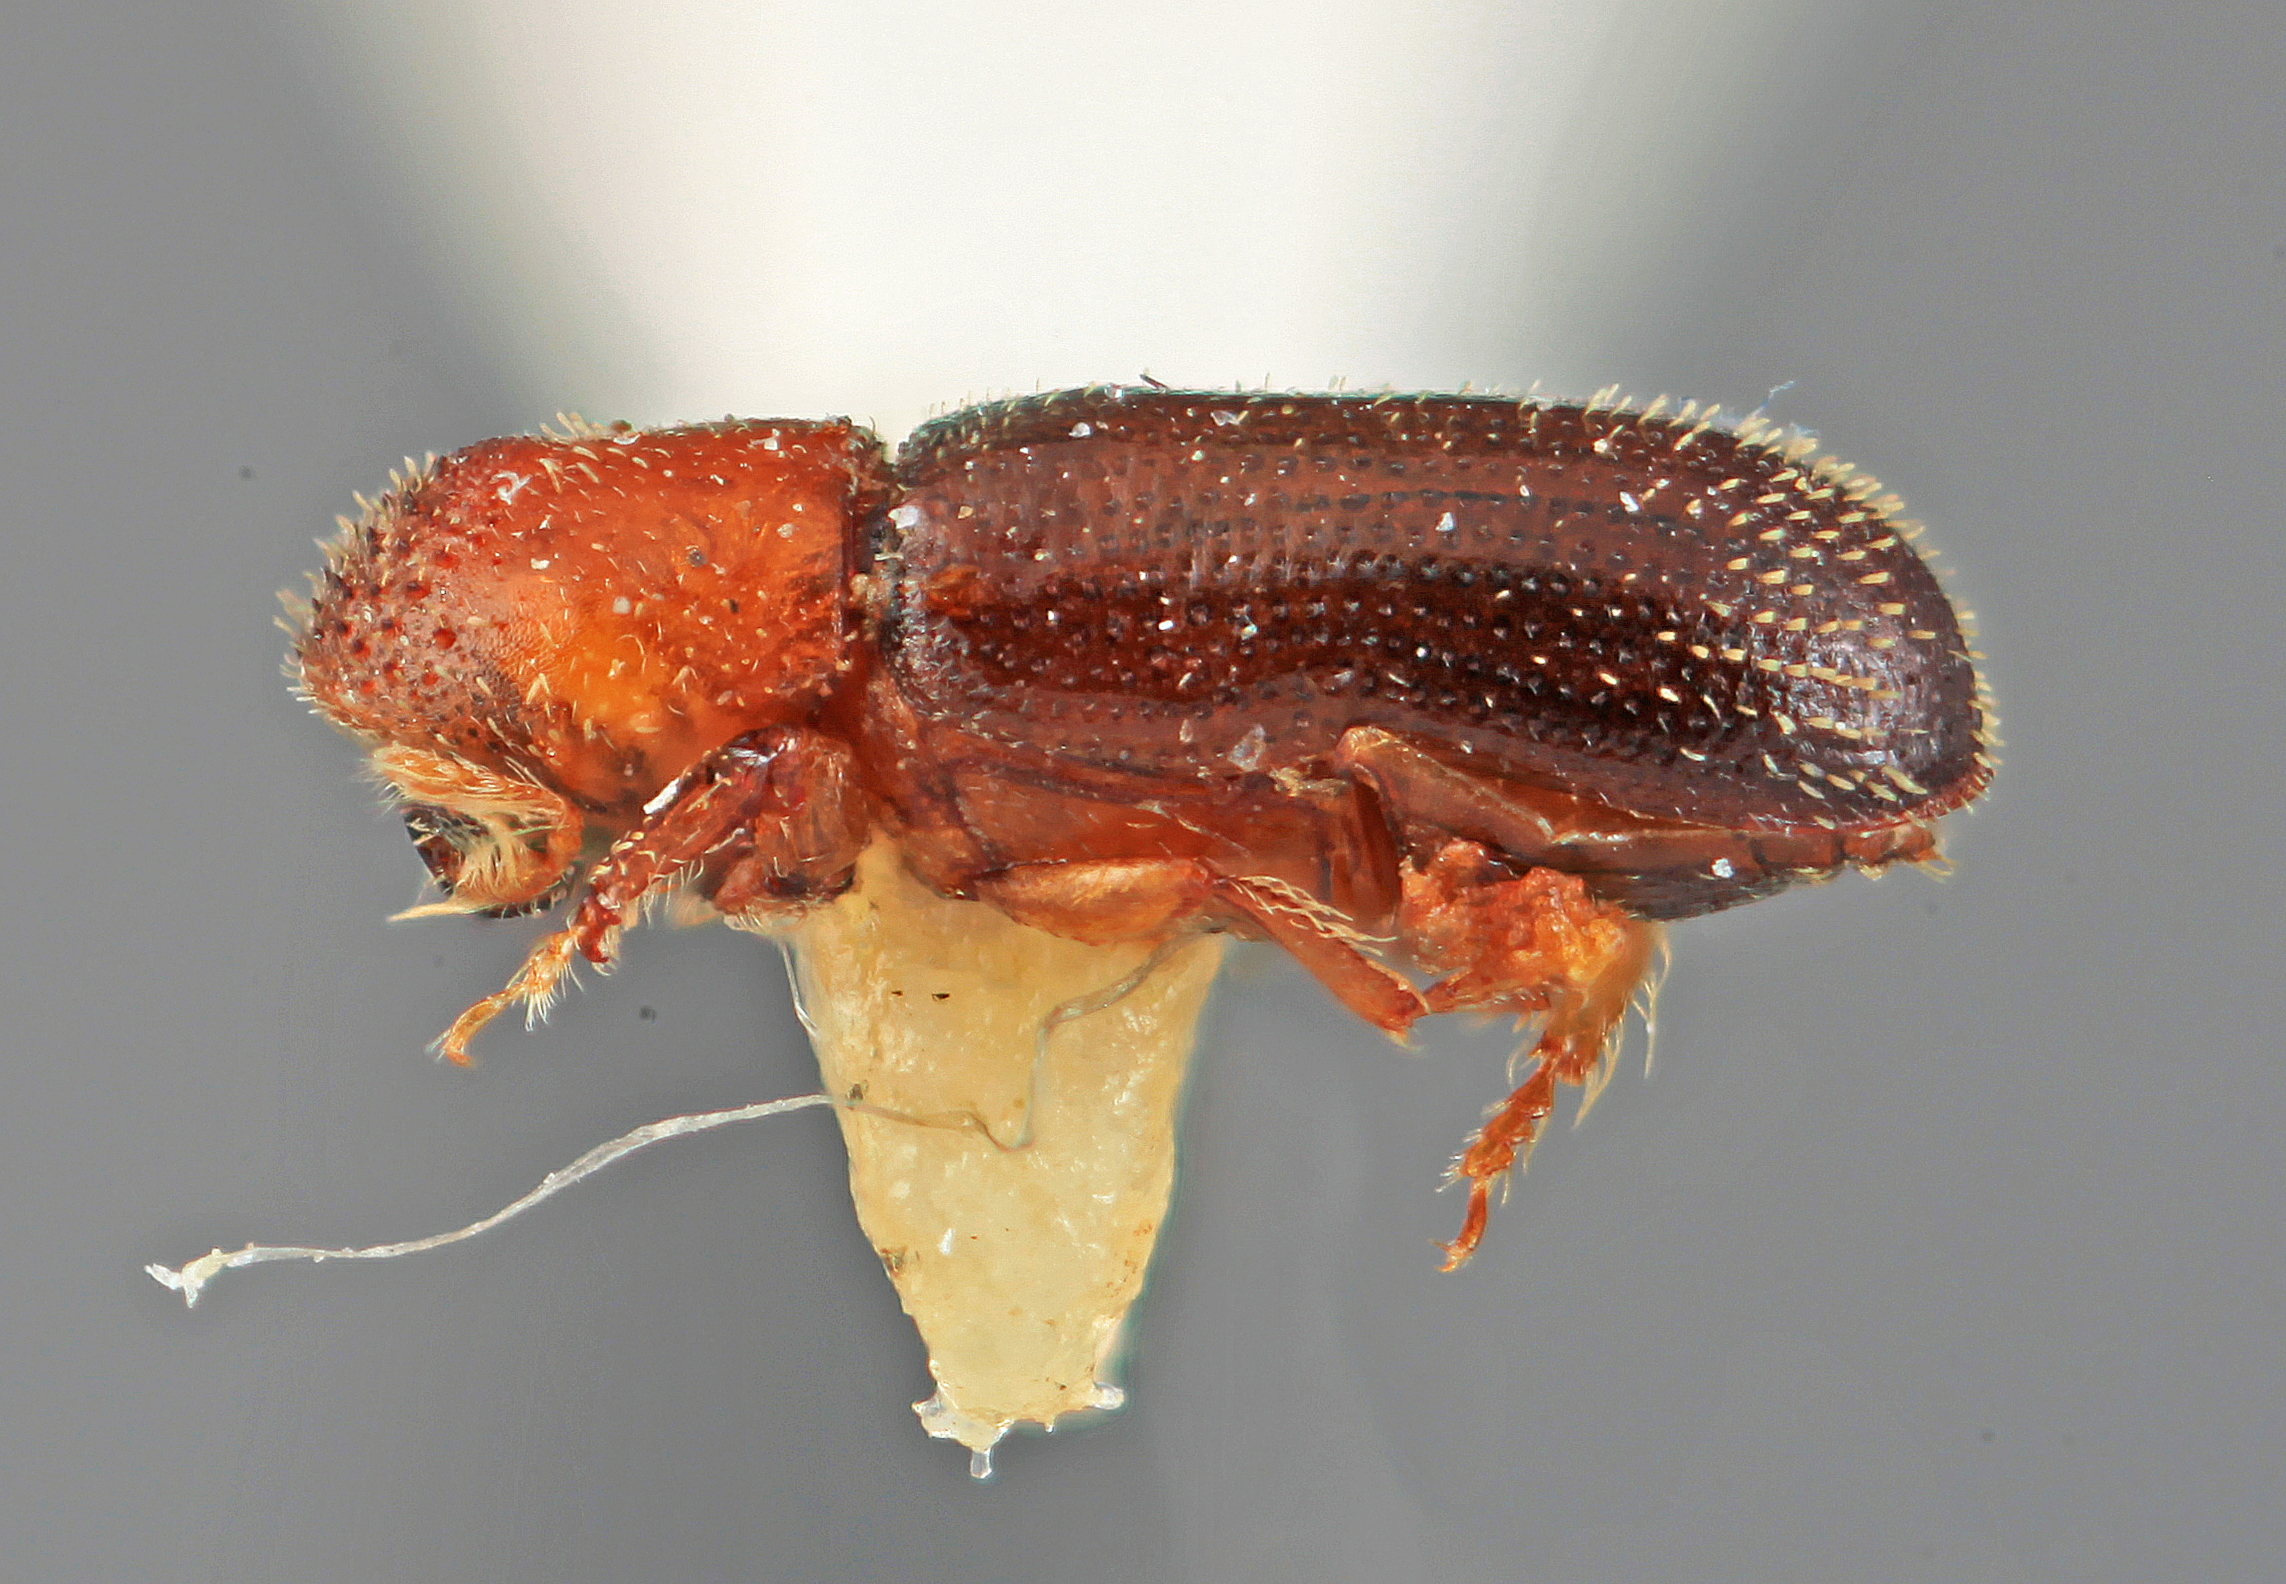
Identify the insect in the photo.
Thysanoes neotropicus
